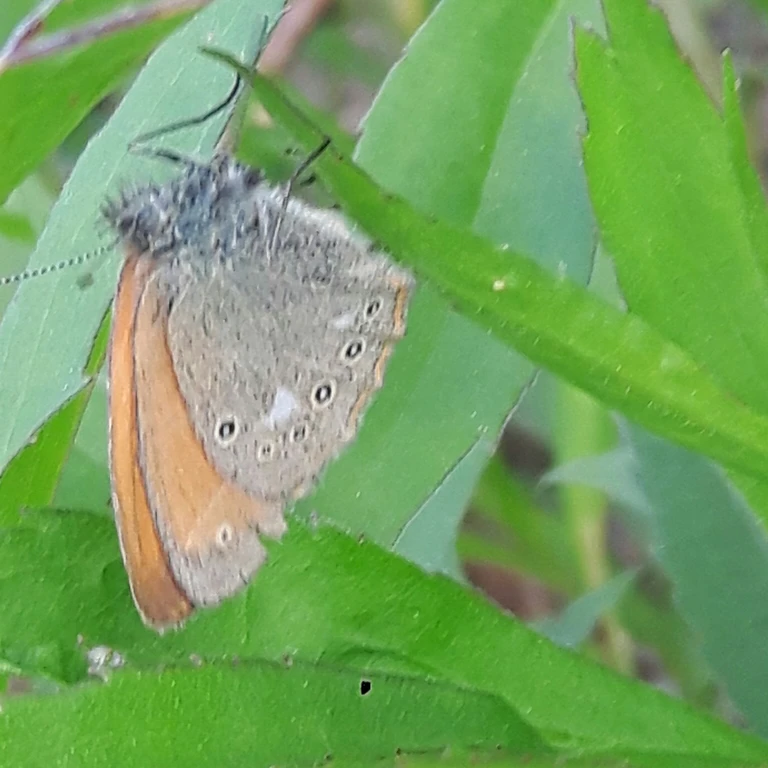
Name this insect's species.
Coenonympha glycerion (also Coenonympha iphis)
